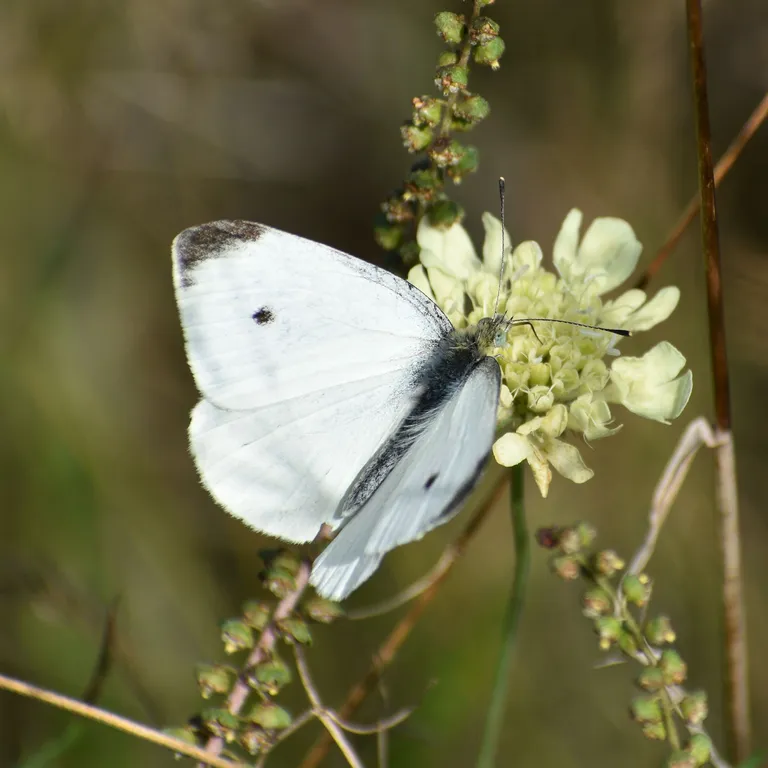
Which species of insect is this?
Pieris rapae
